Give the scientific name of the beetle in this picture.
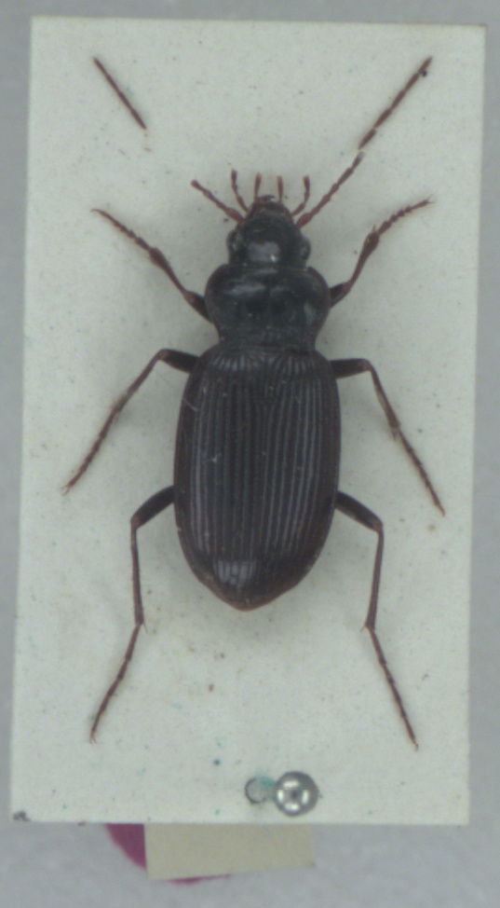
Nebria brevicollis
